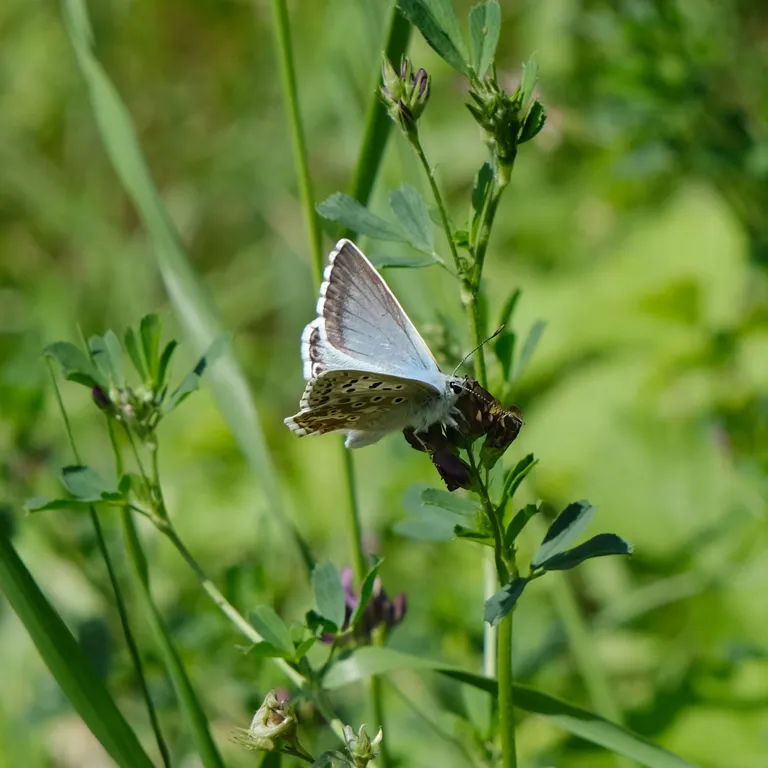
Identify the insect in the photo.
Lysandra coridon
